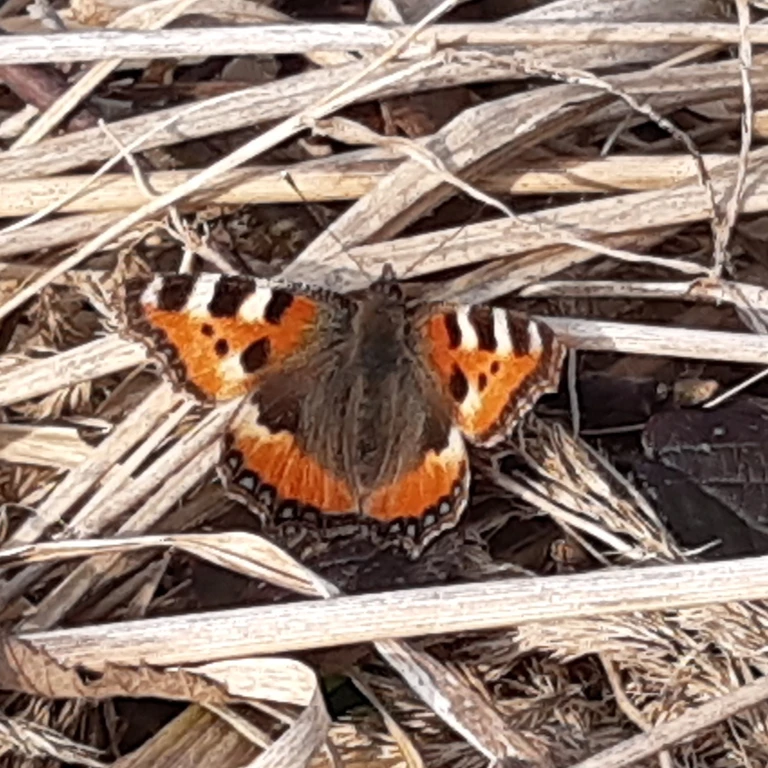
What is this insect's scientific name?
Aglais urticae
